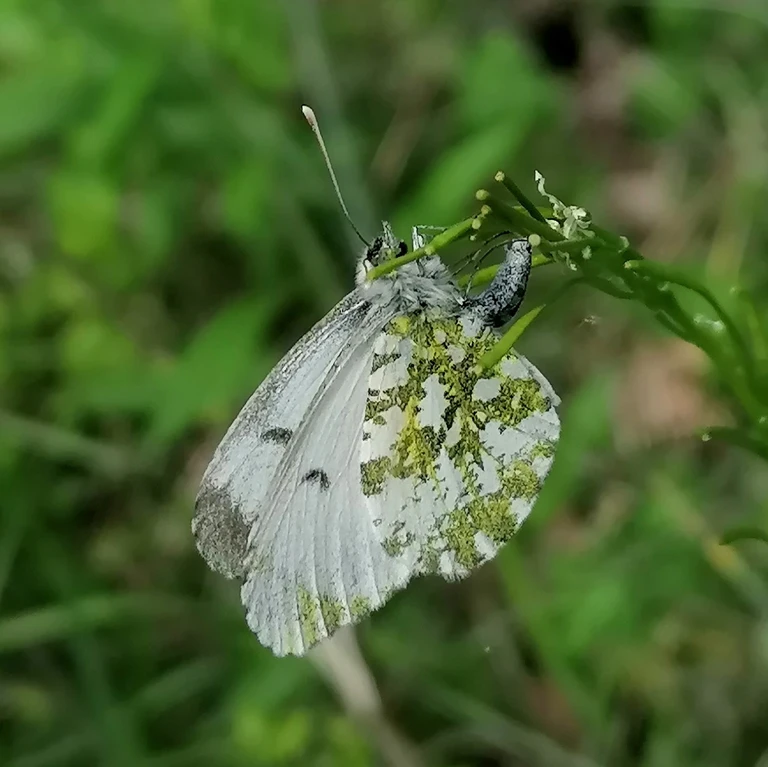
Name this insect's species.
Anthocharis cardamines
